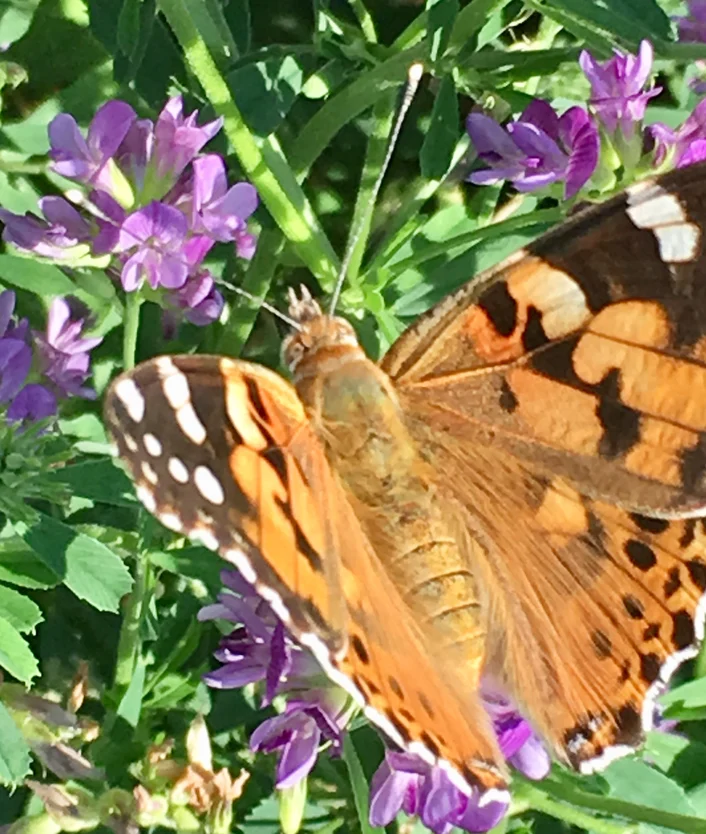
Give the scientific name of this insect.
Vanessa cardui
